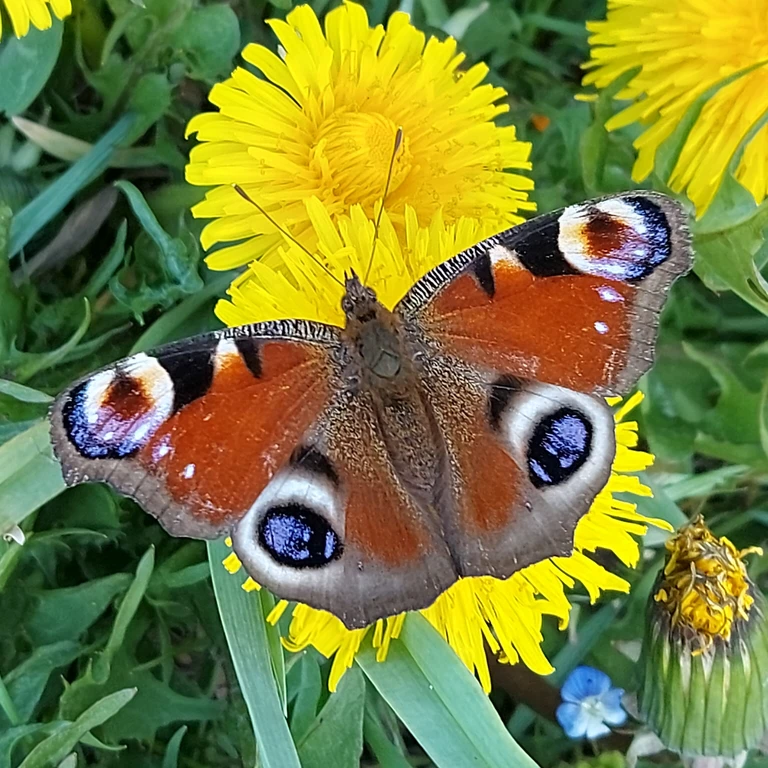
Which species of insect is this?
Aglais io
